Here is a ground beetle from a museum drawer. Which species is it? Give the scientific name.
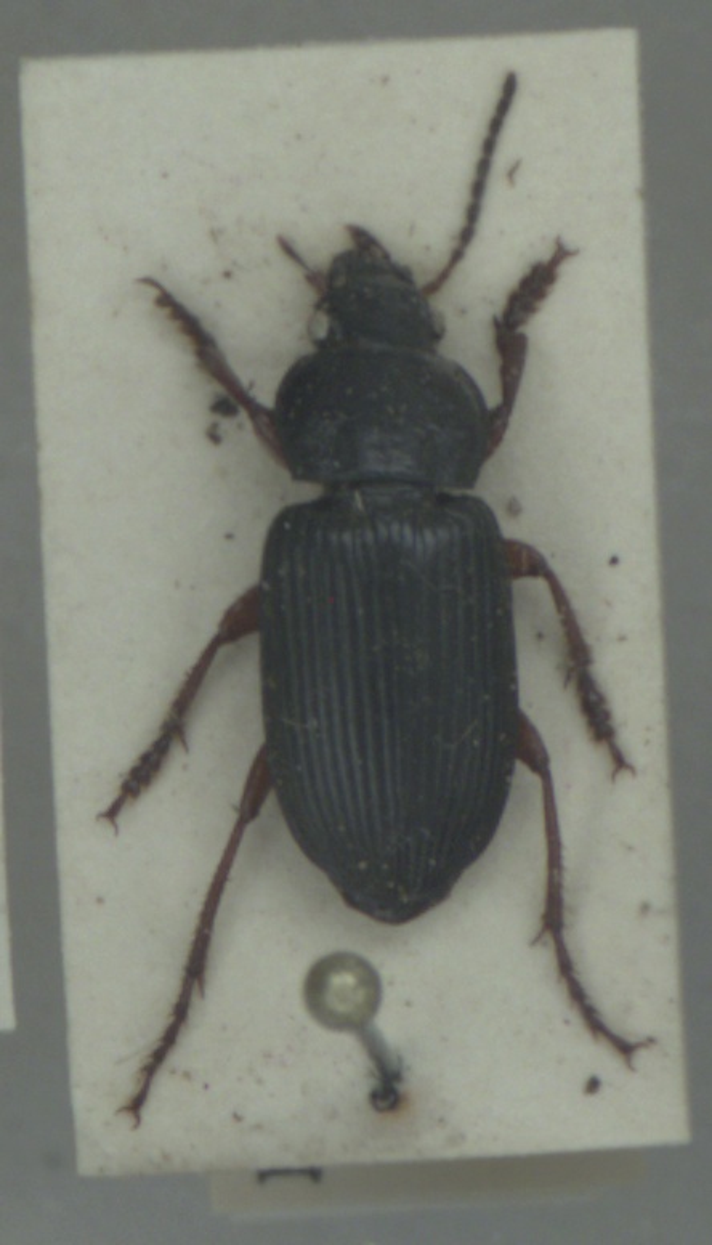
Anisodactylus binotatus
